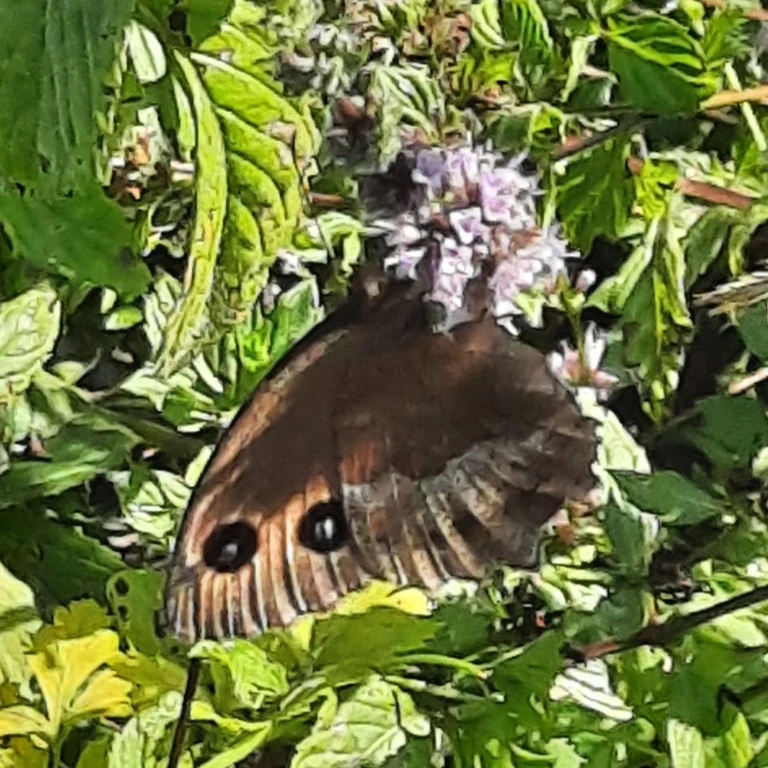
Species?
Minois dryas
